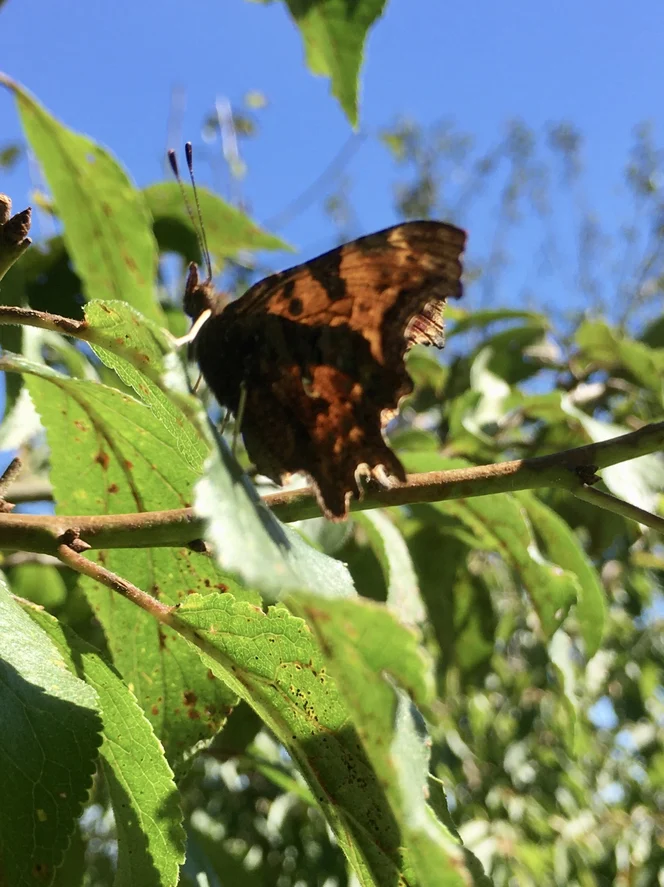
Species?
Polygonia c-album
